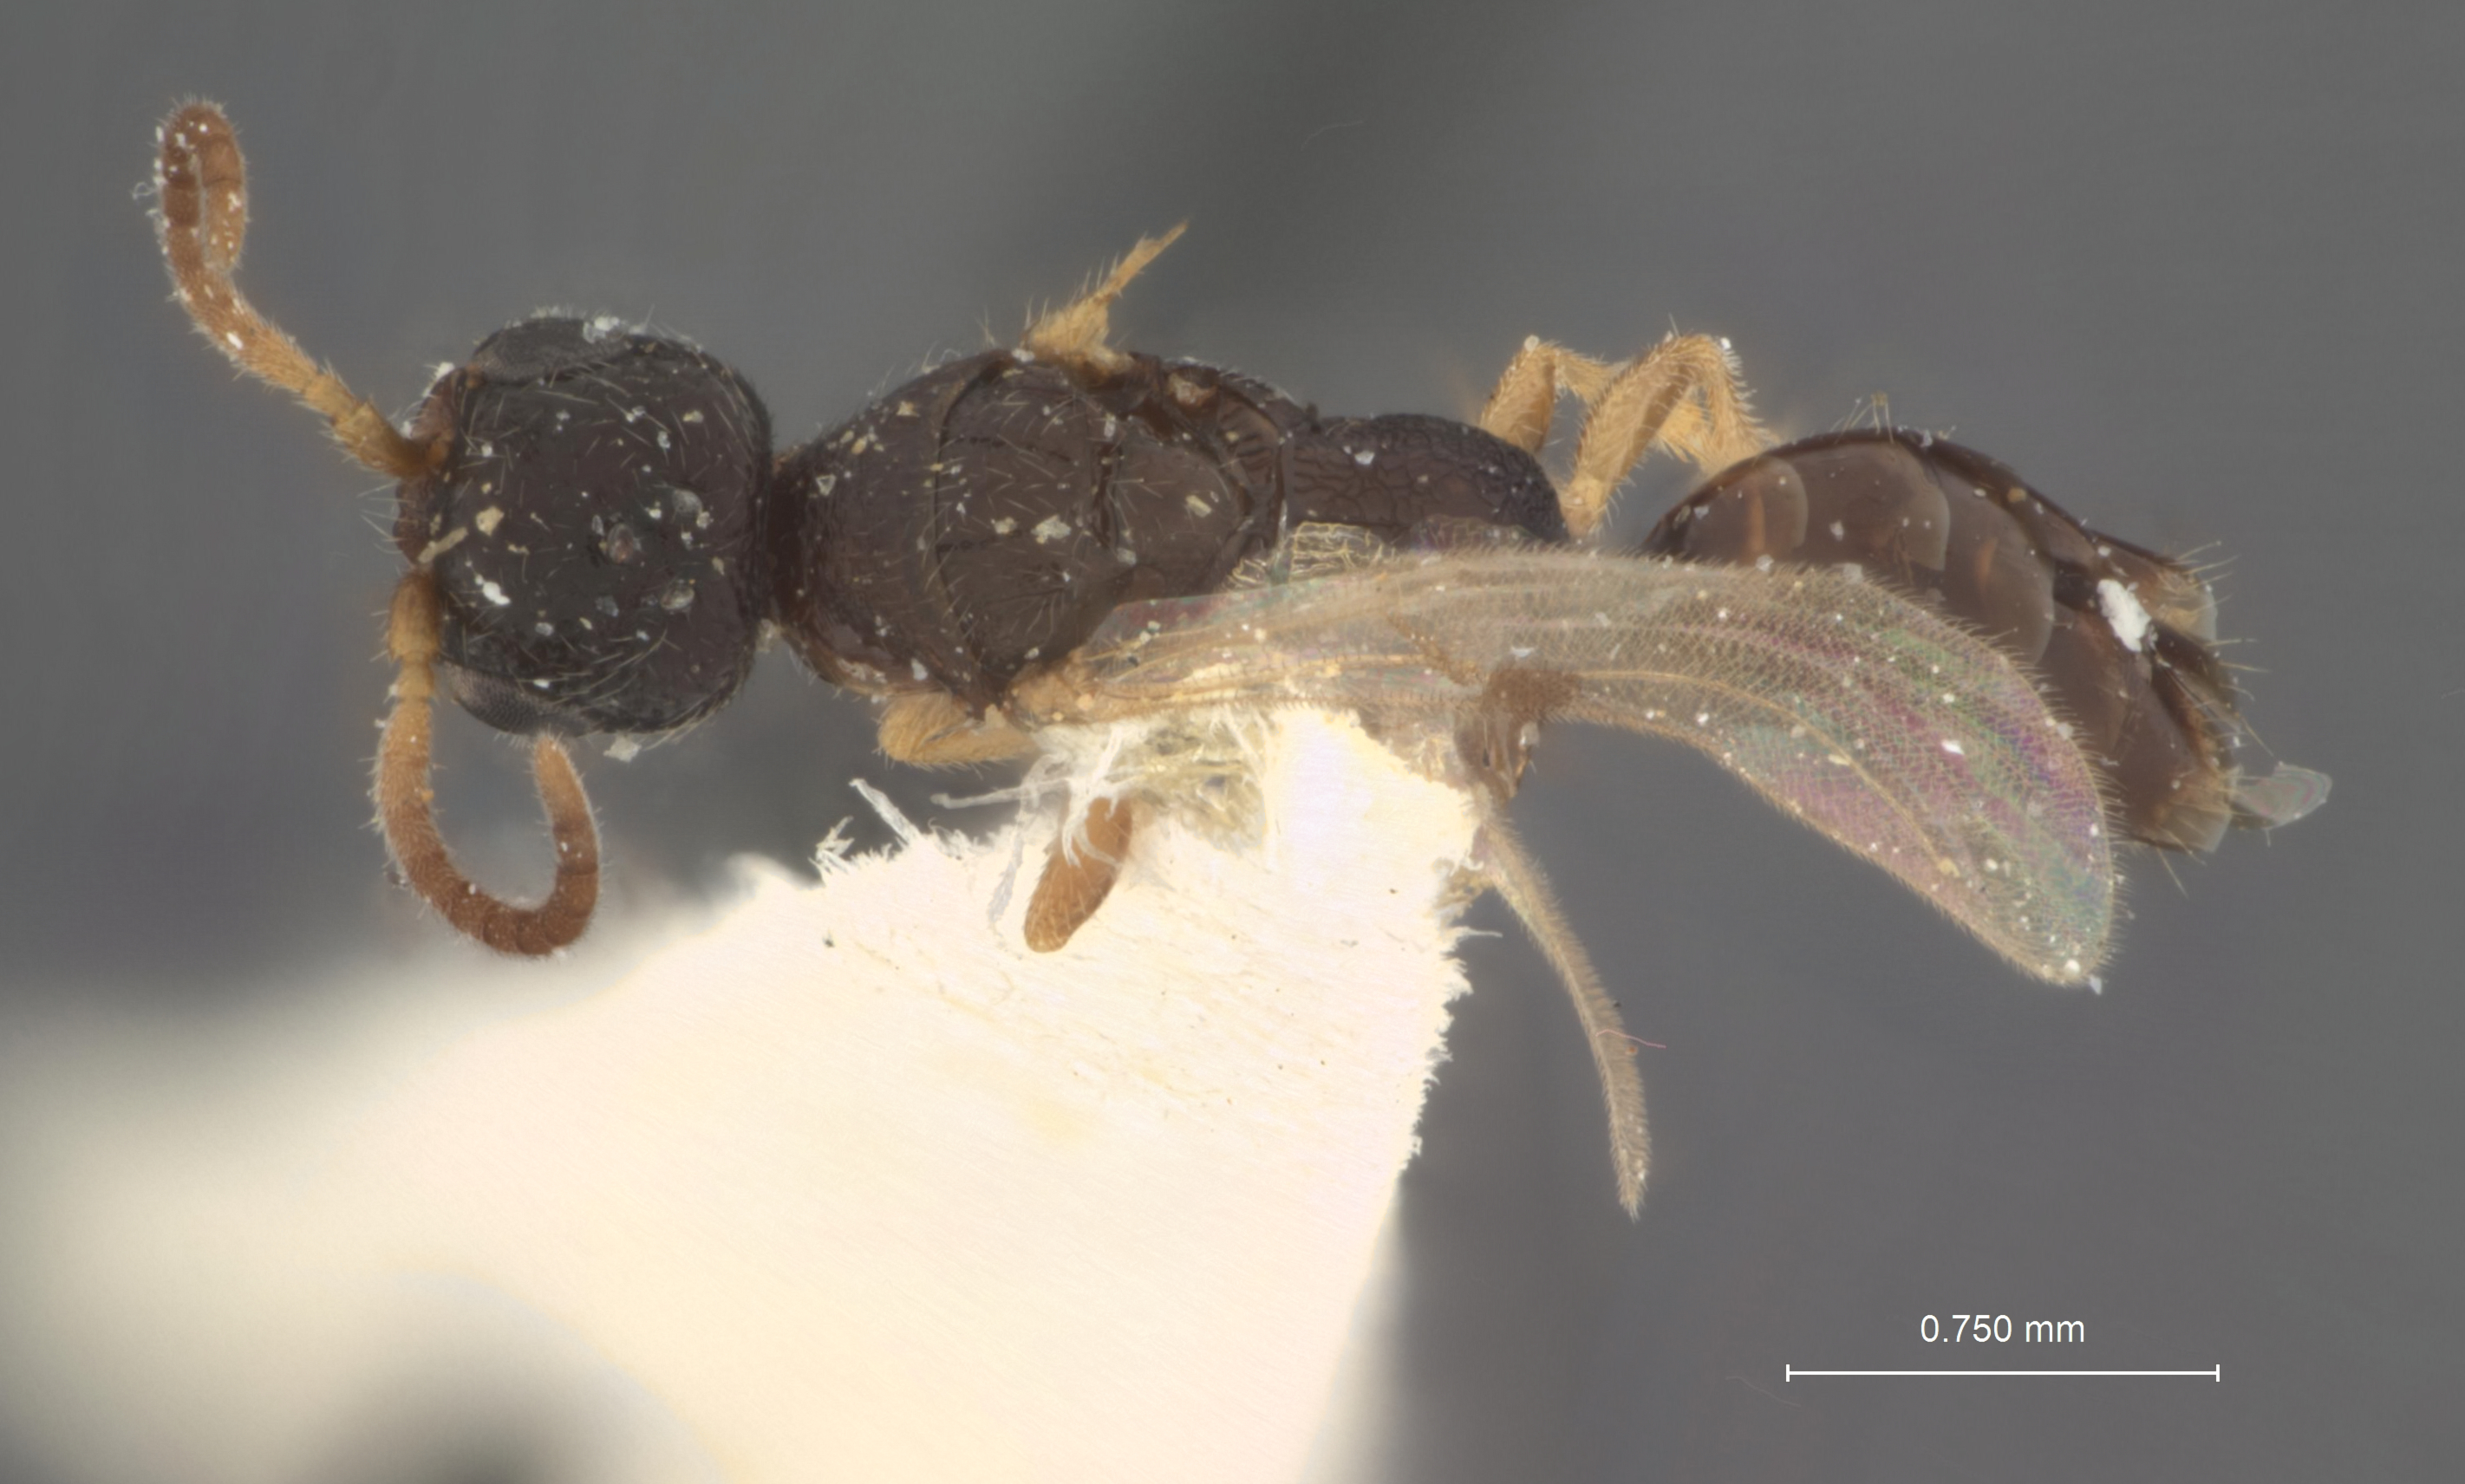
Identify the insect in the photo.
Pseudisobrachium anomalum
